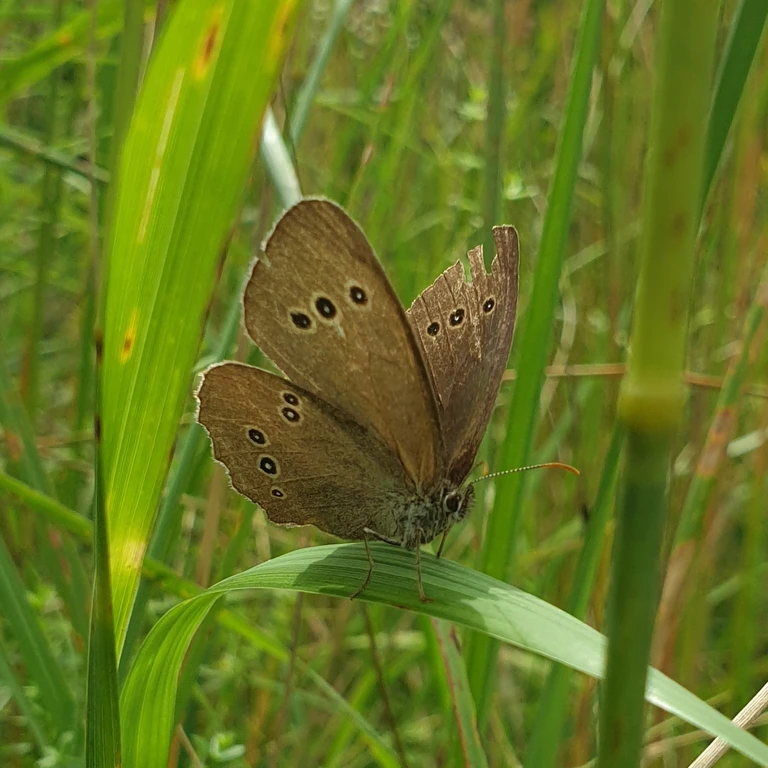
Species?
Aphantopus hyperantus
